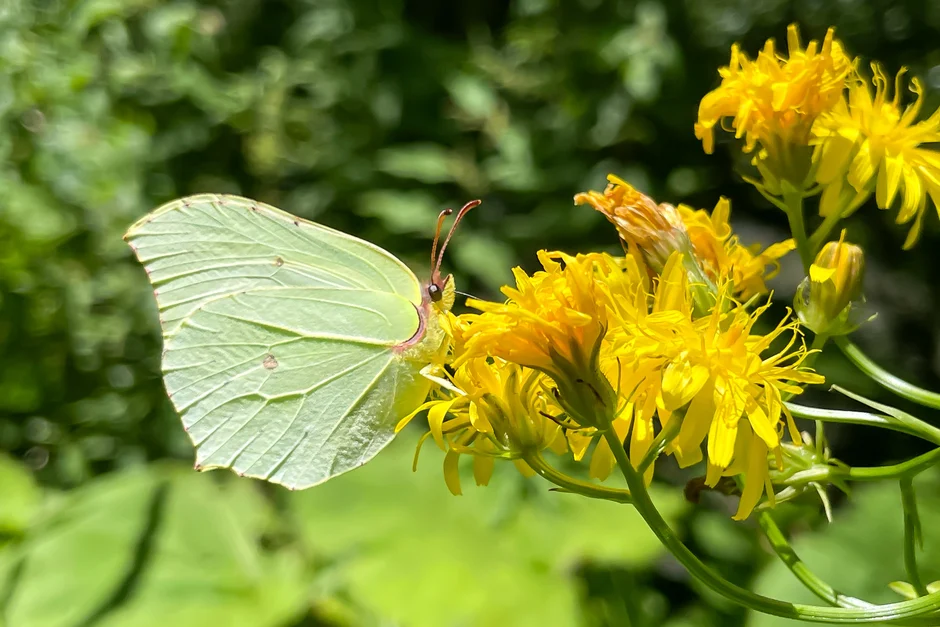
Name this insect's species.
Gonepteryx rhamni
